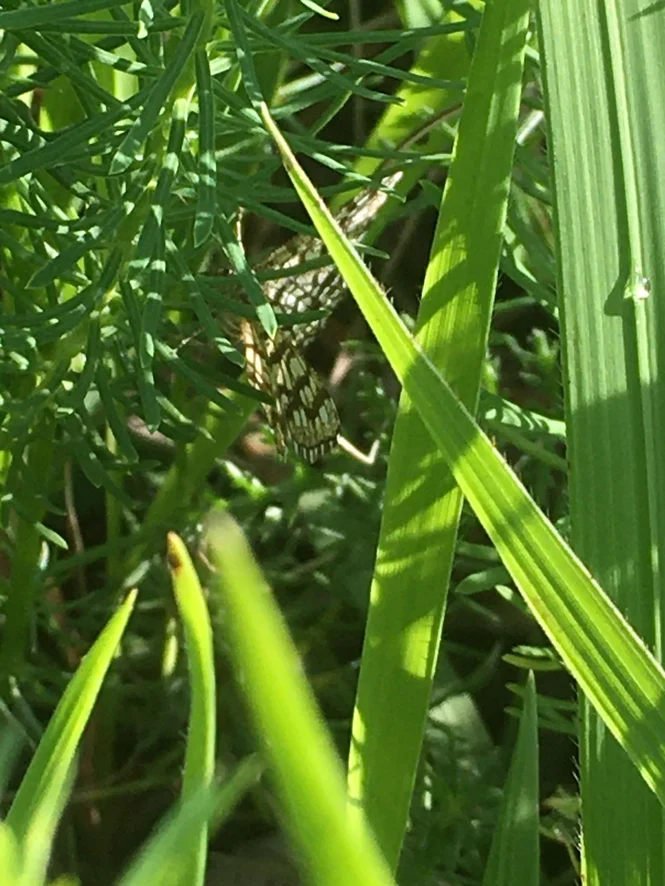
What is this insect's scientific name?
Chiasmia clathrata
